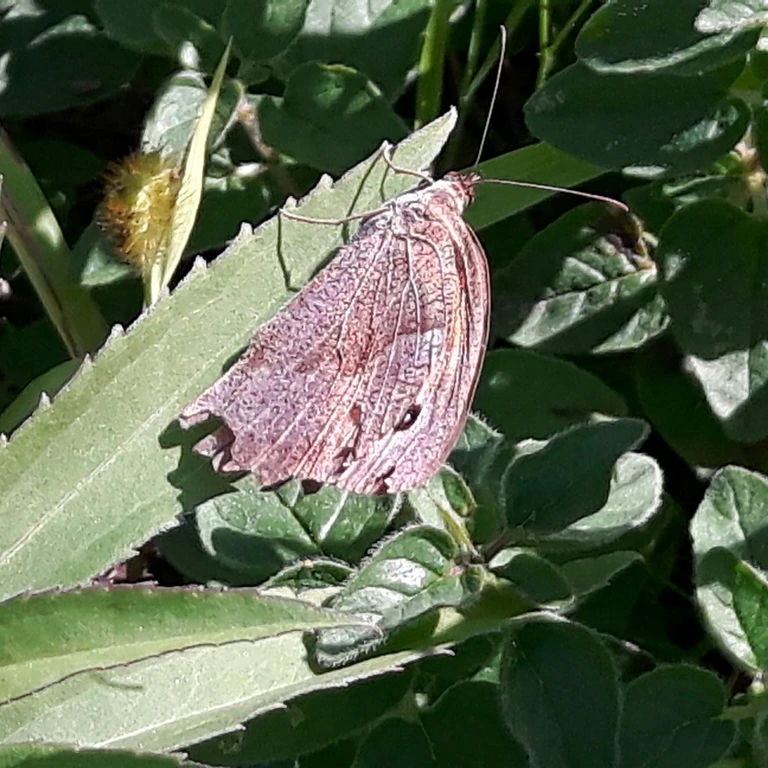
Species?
Maniola jurtina
